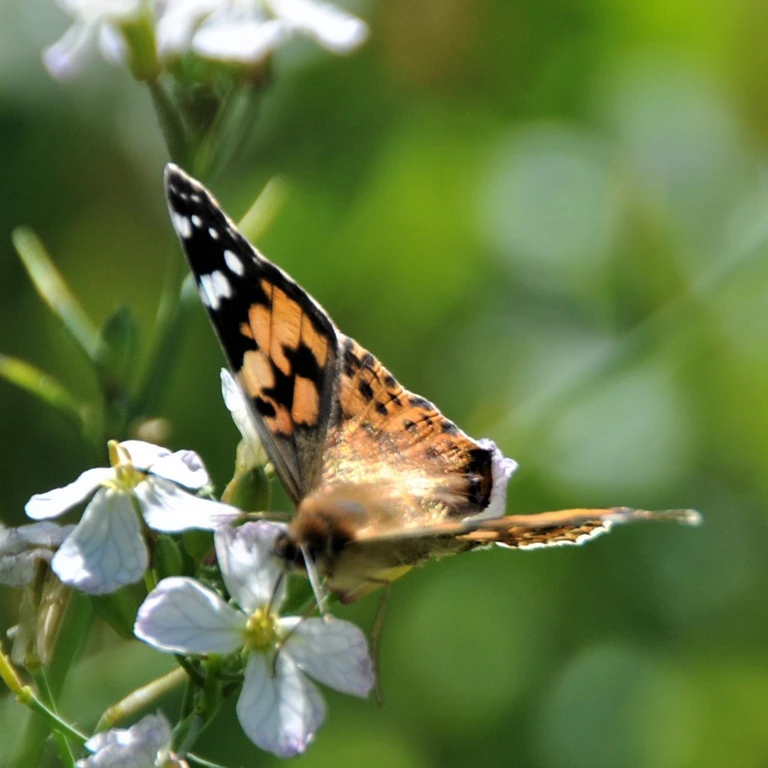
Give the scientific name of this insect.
Vanessa cardui
